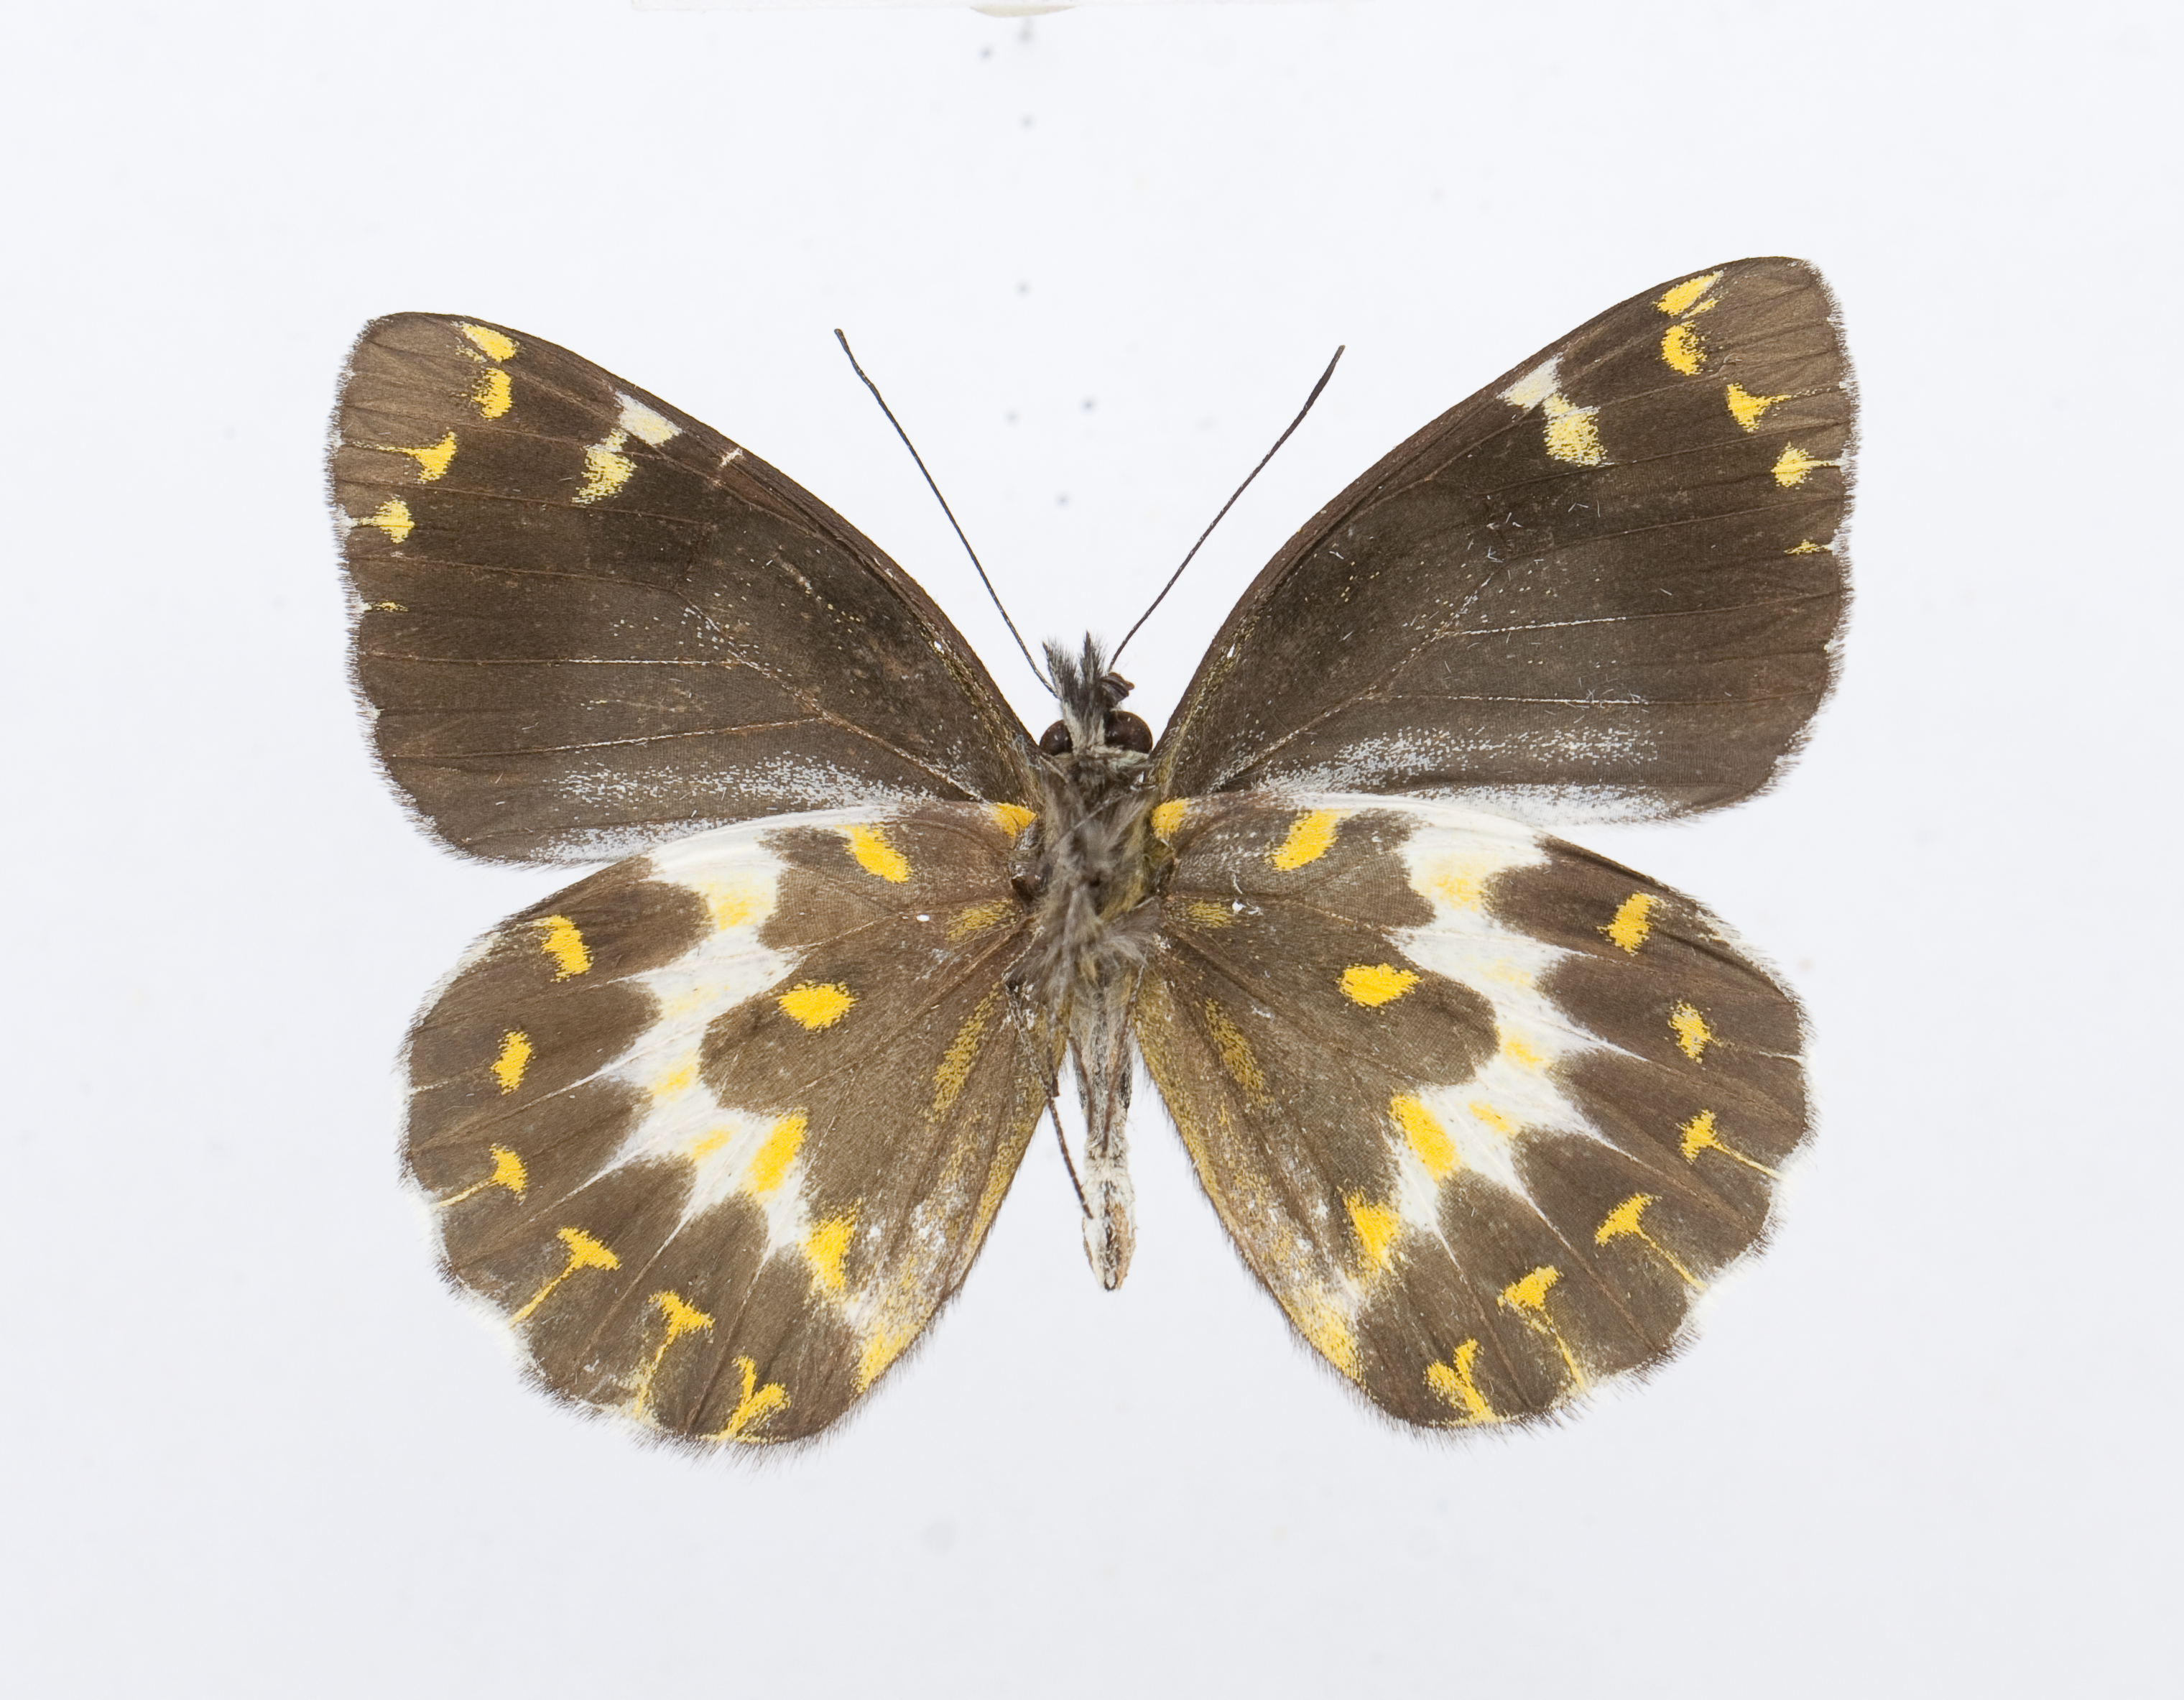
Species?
Delias cuningputi
